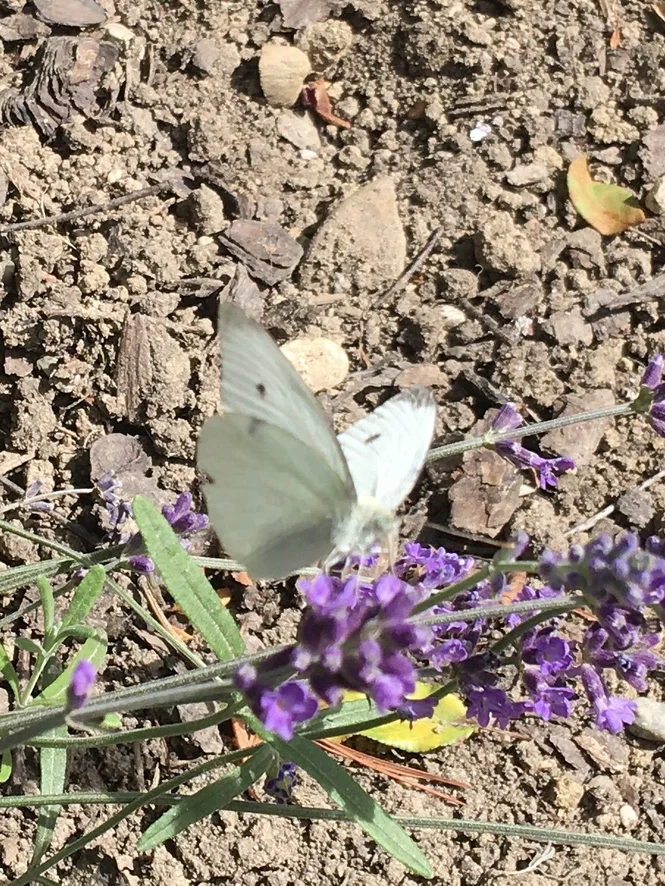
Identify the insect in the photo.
Pieris rapae
